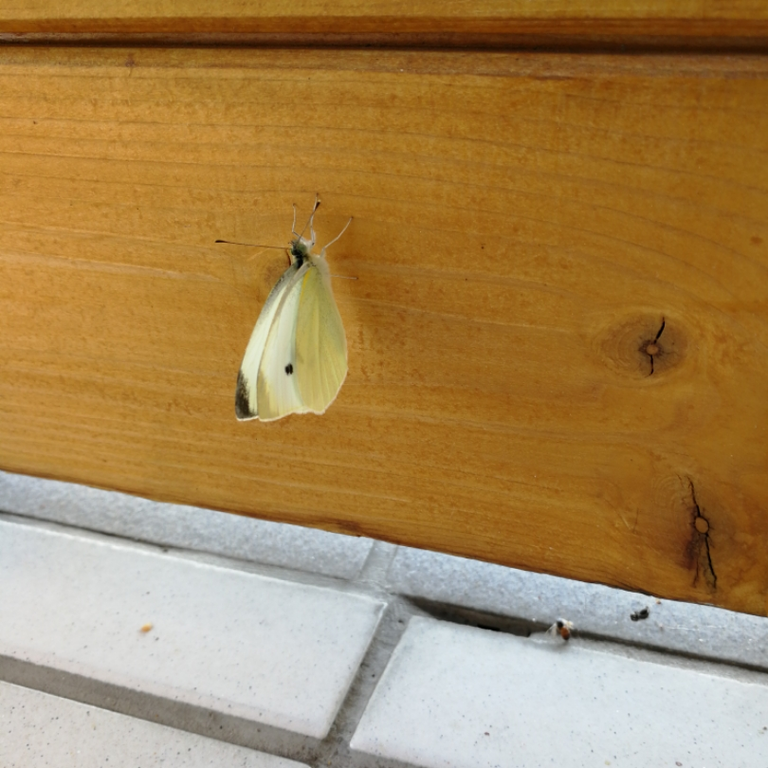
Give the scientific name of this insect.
Pieris rapae
